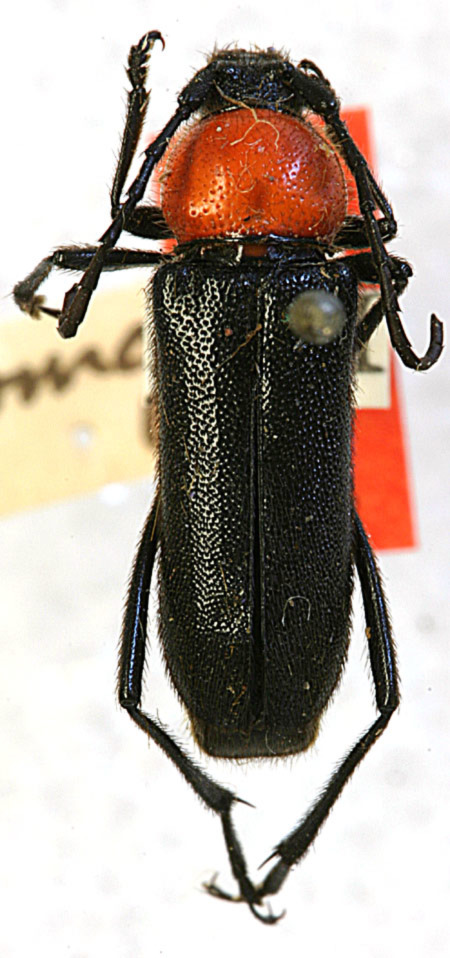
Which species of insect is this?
Batyle ignicollis (also Batyle acomana)
